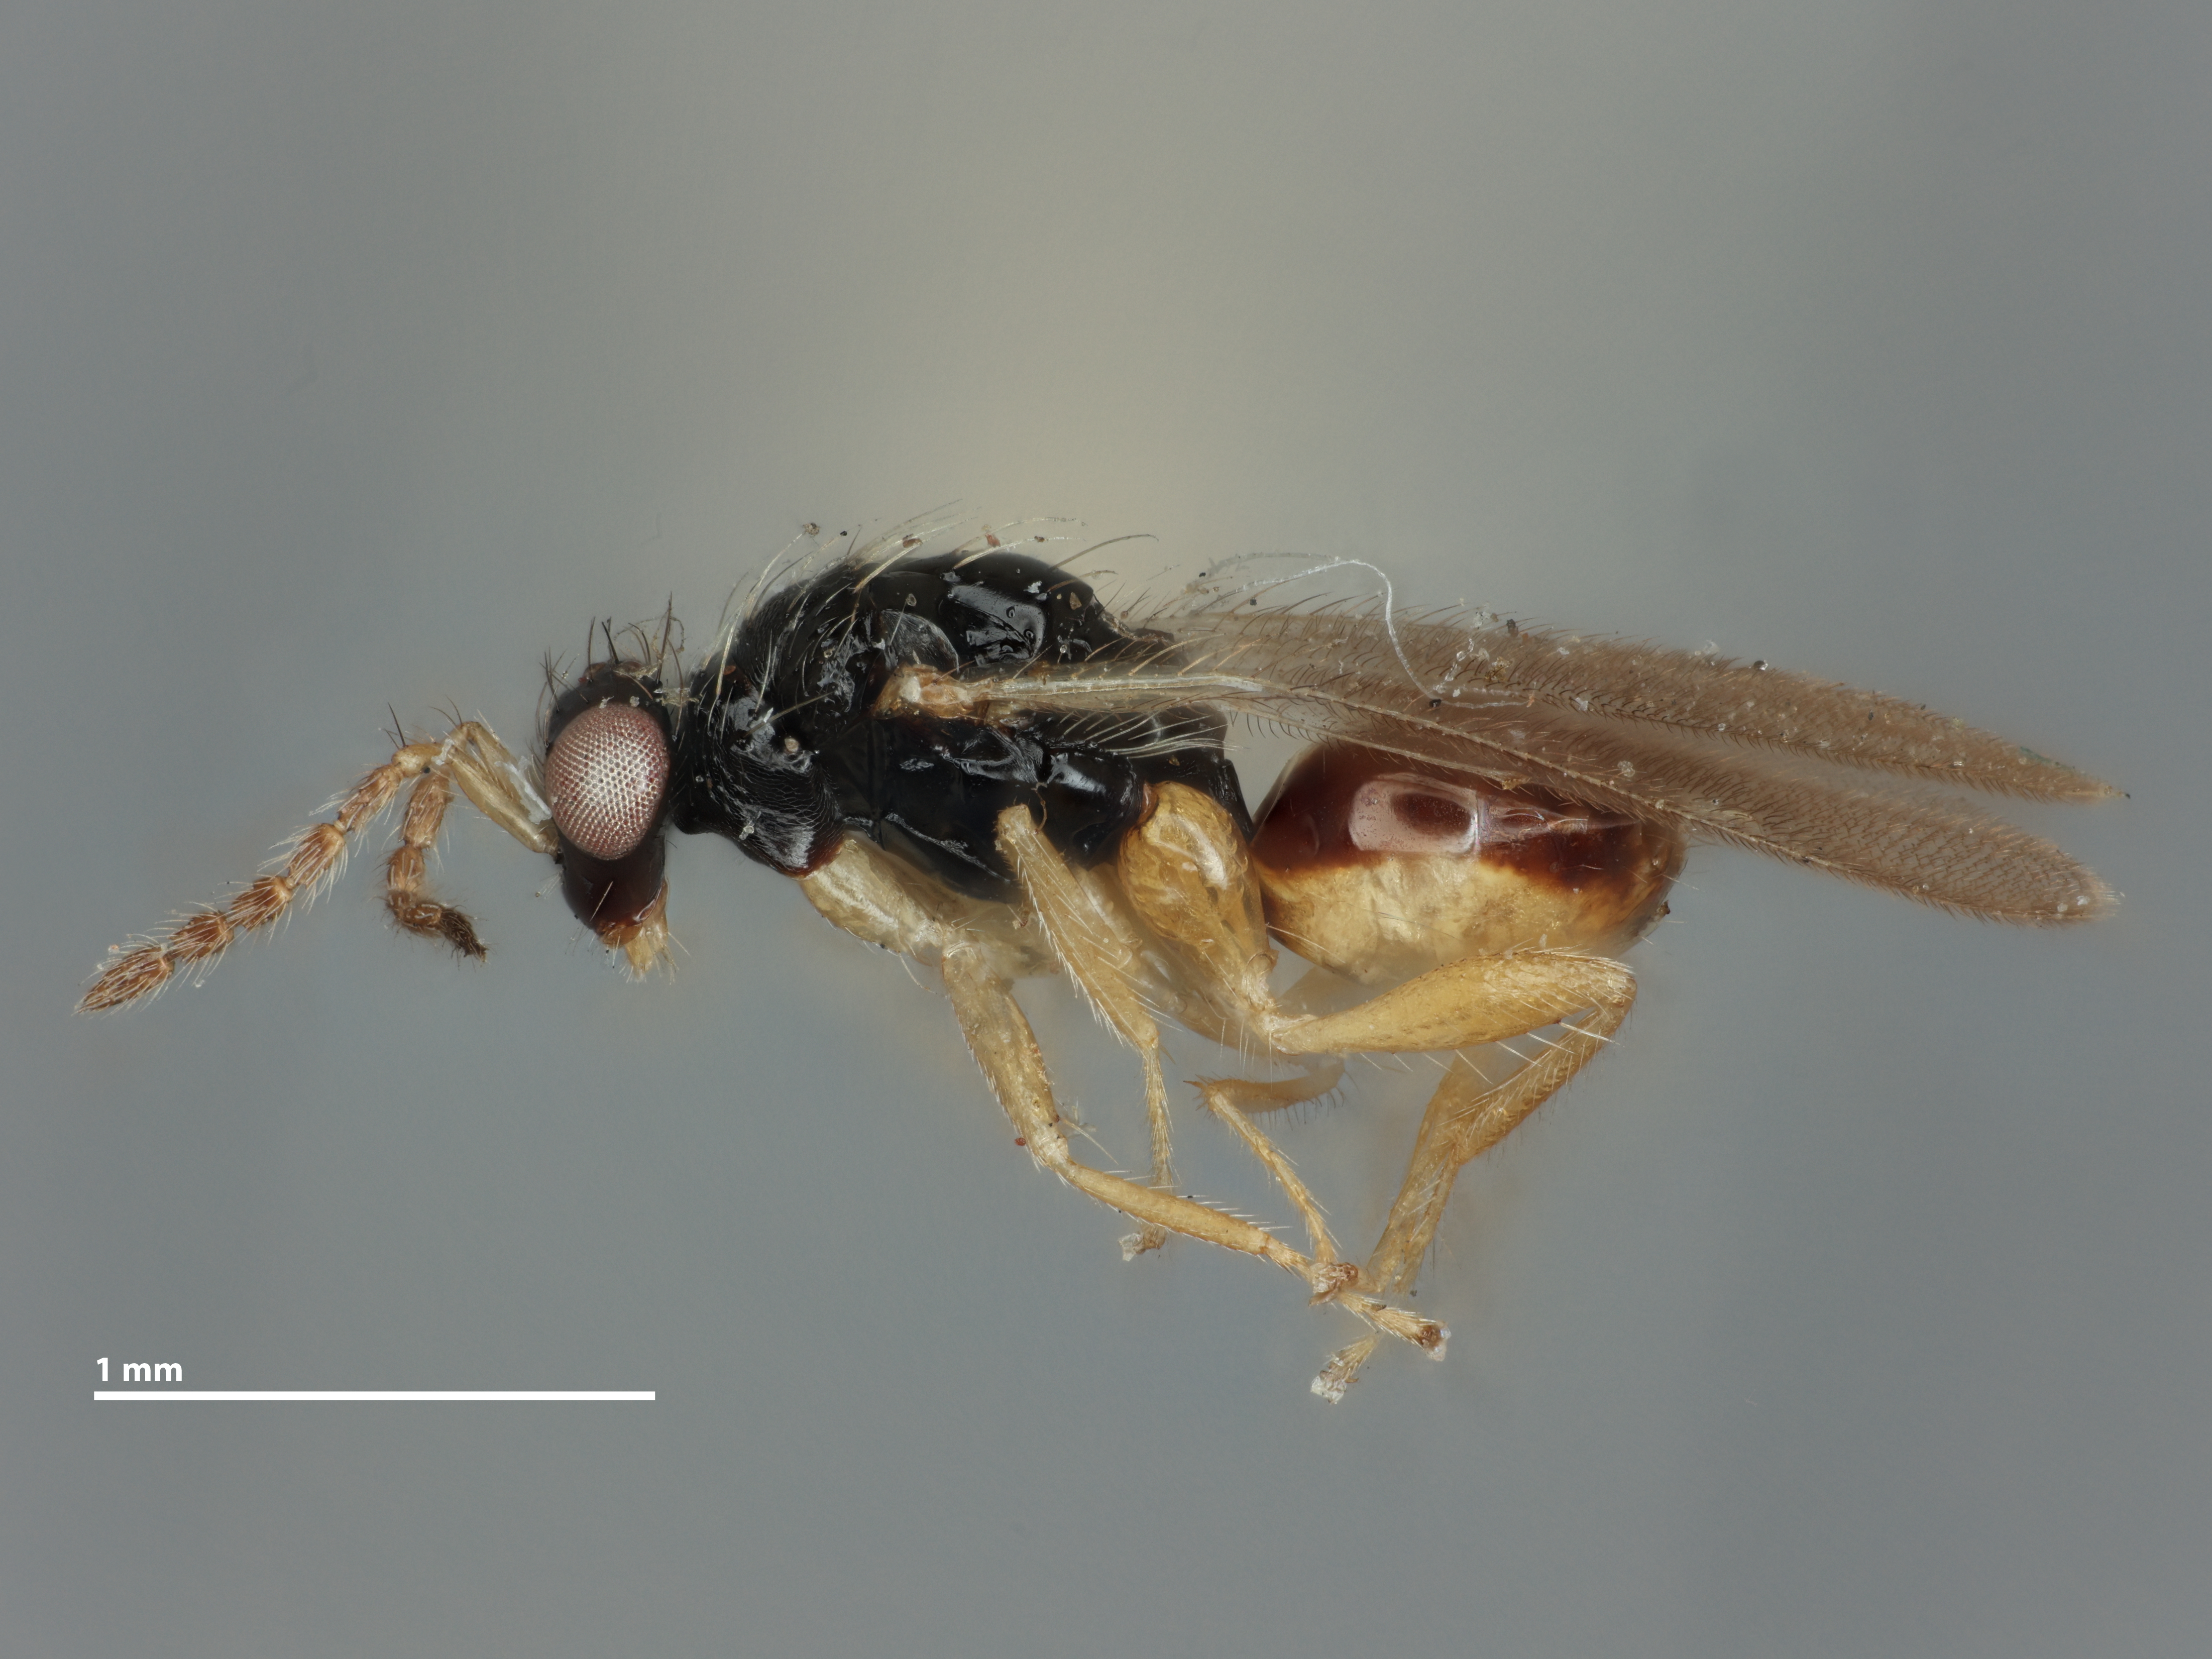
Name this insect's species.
Euplectrus ceylonensis
